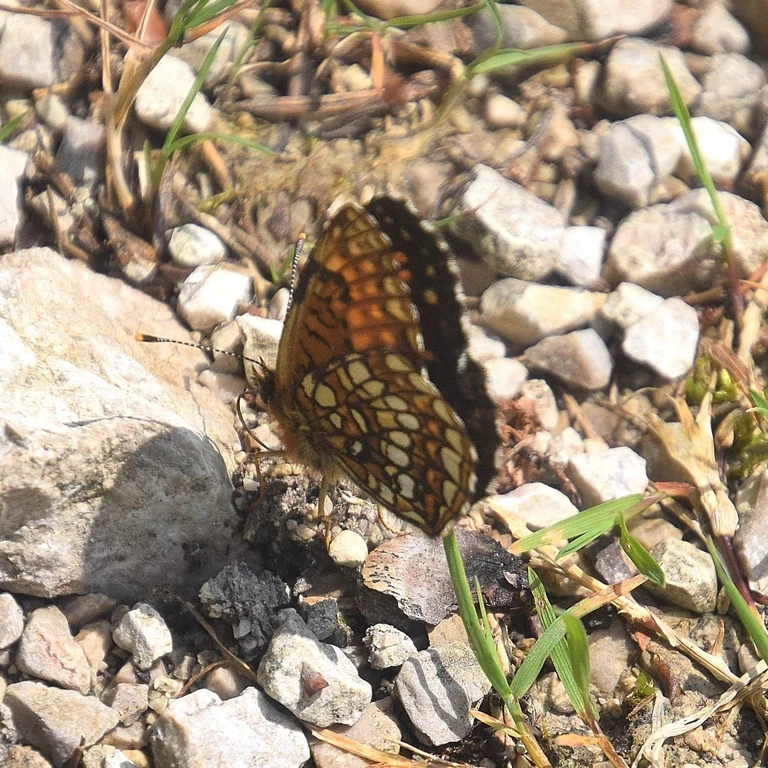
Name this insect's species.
Melitaea diamina
